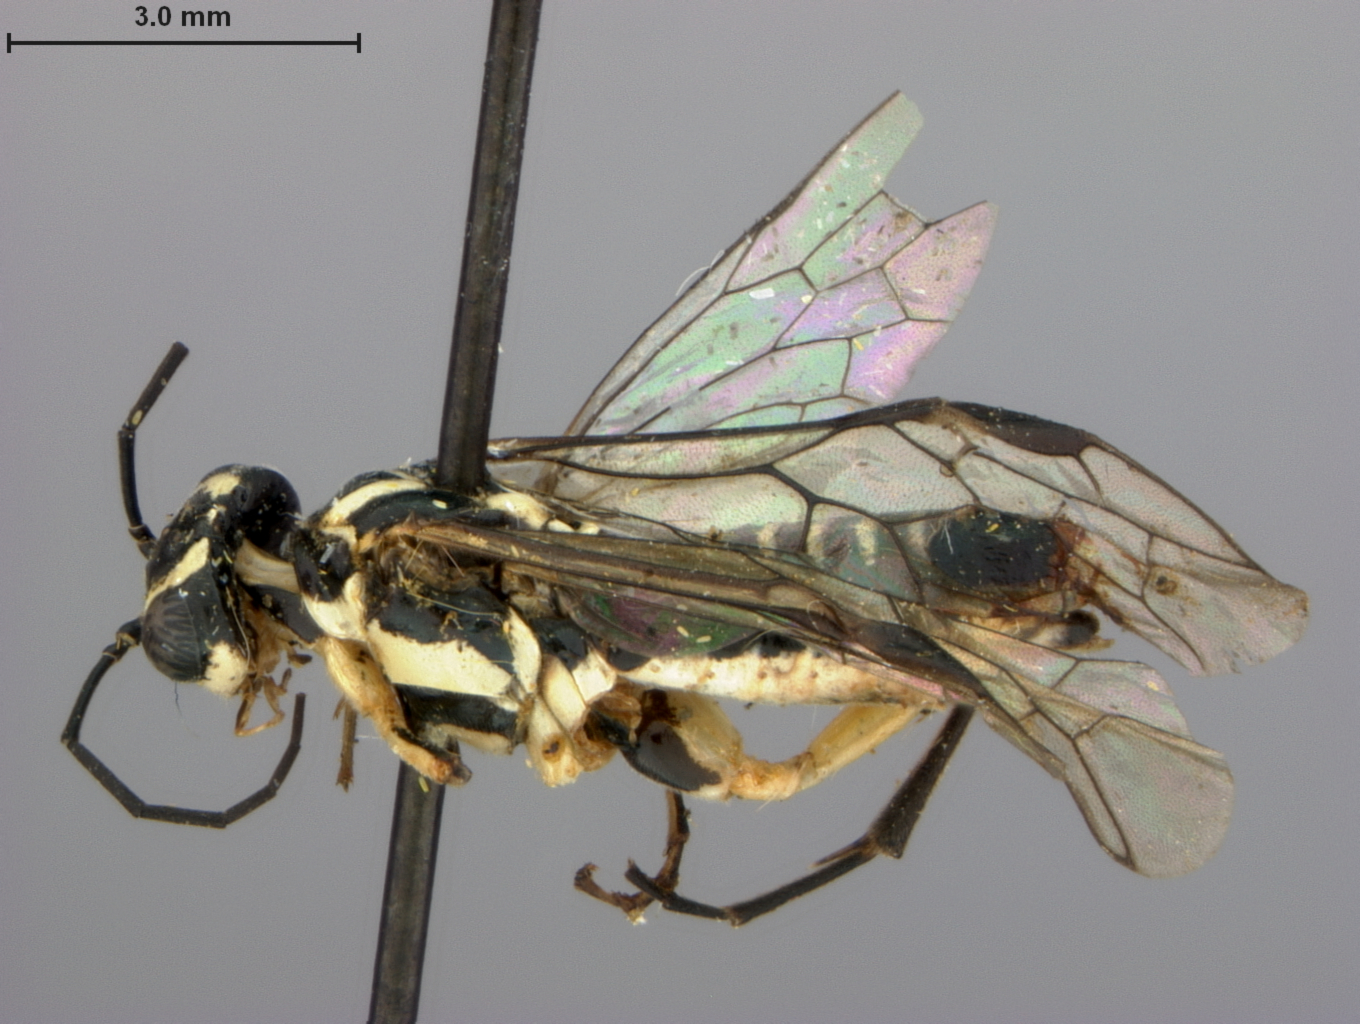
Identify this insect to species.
Pachyprotasis erratica
